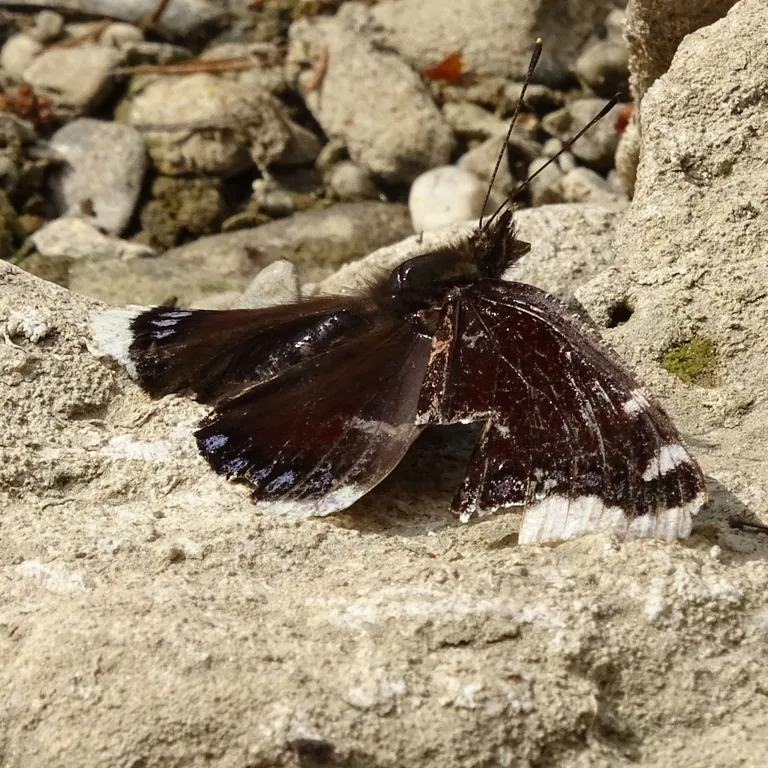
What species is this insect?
Nymphalis antiopa
